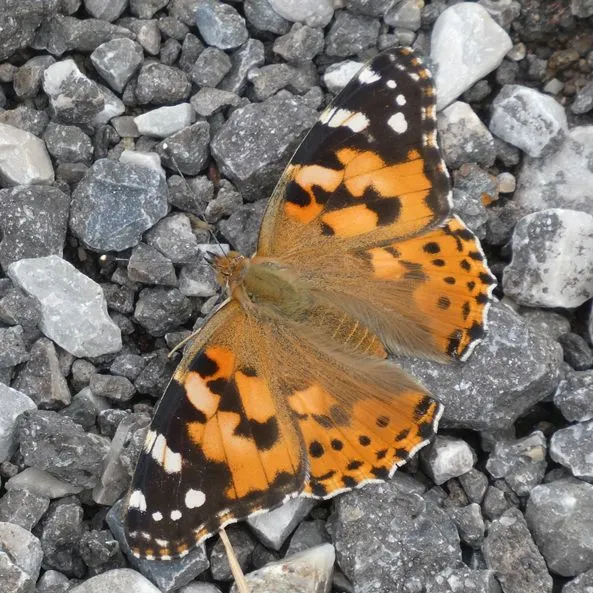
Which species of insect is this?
Vanessa cardui
